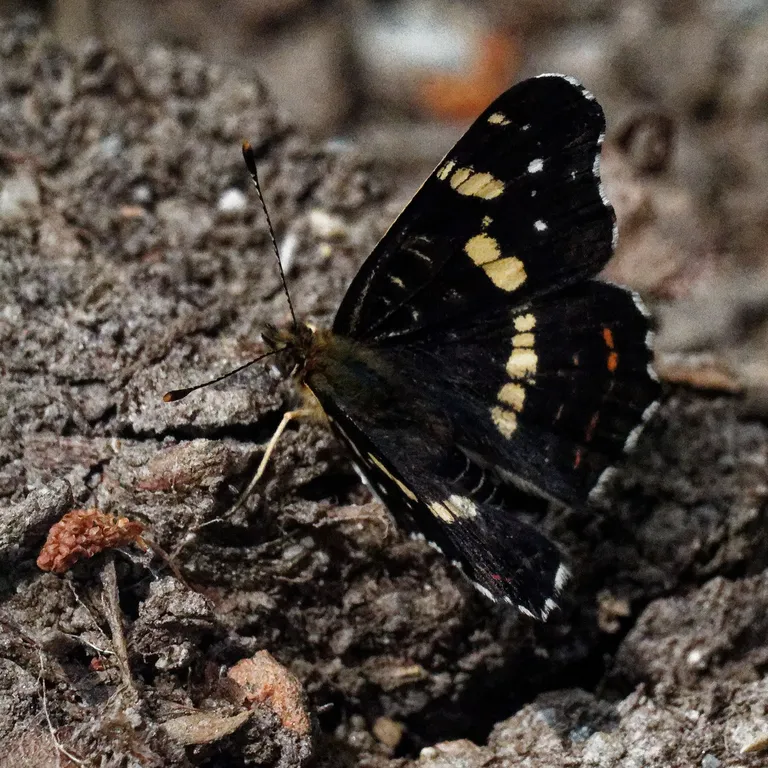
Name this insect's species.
Araschnia levana
